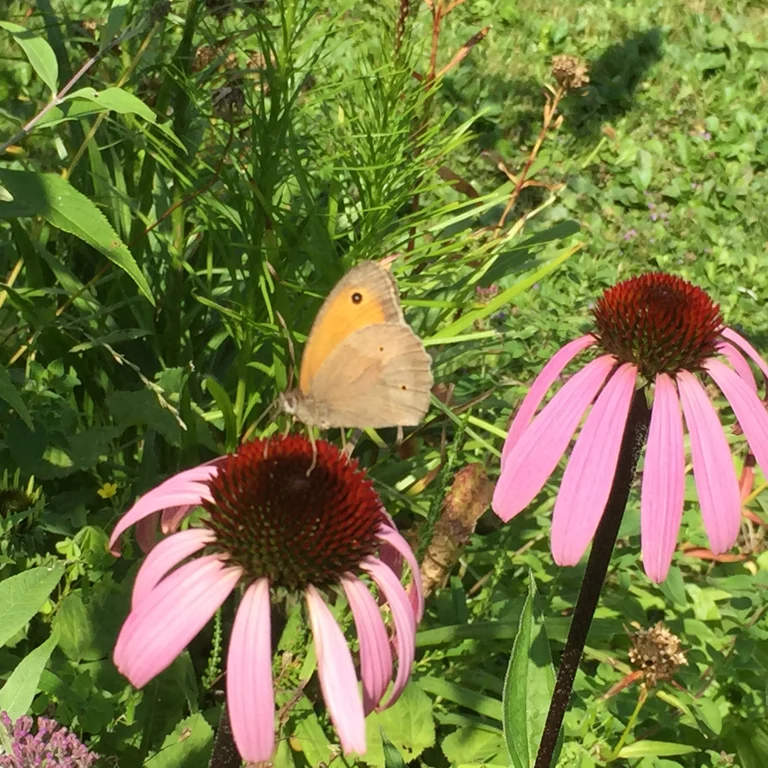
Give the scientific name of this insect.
Maniola jurtina
